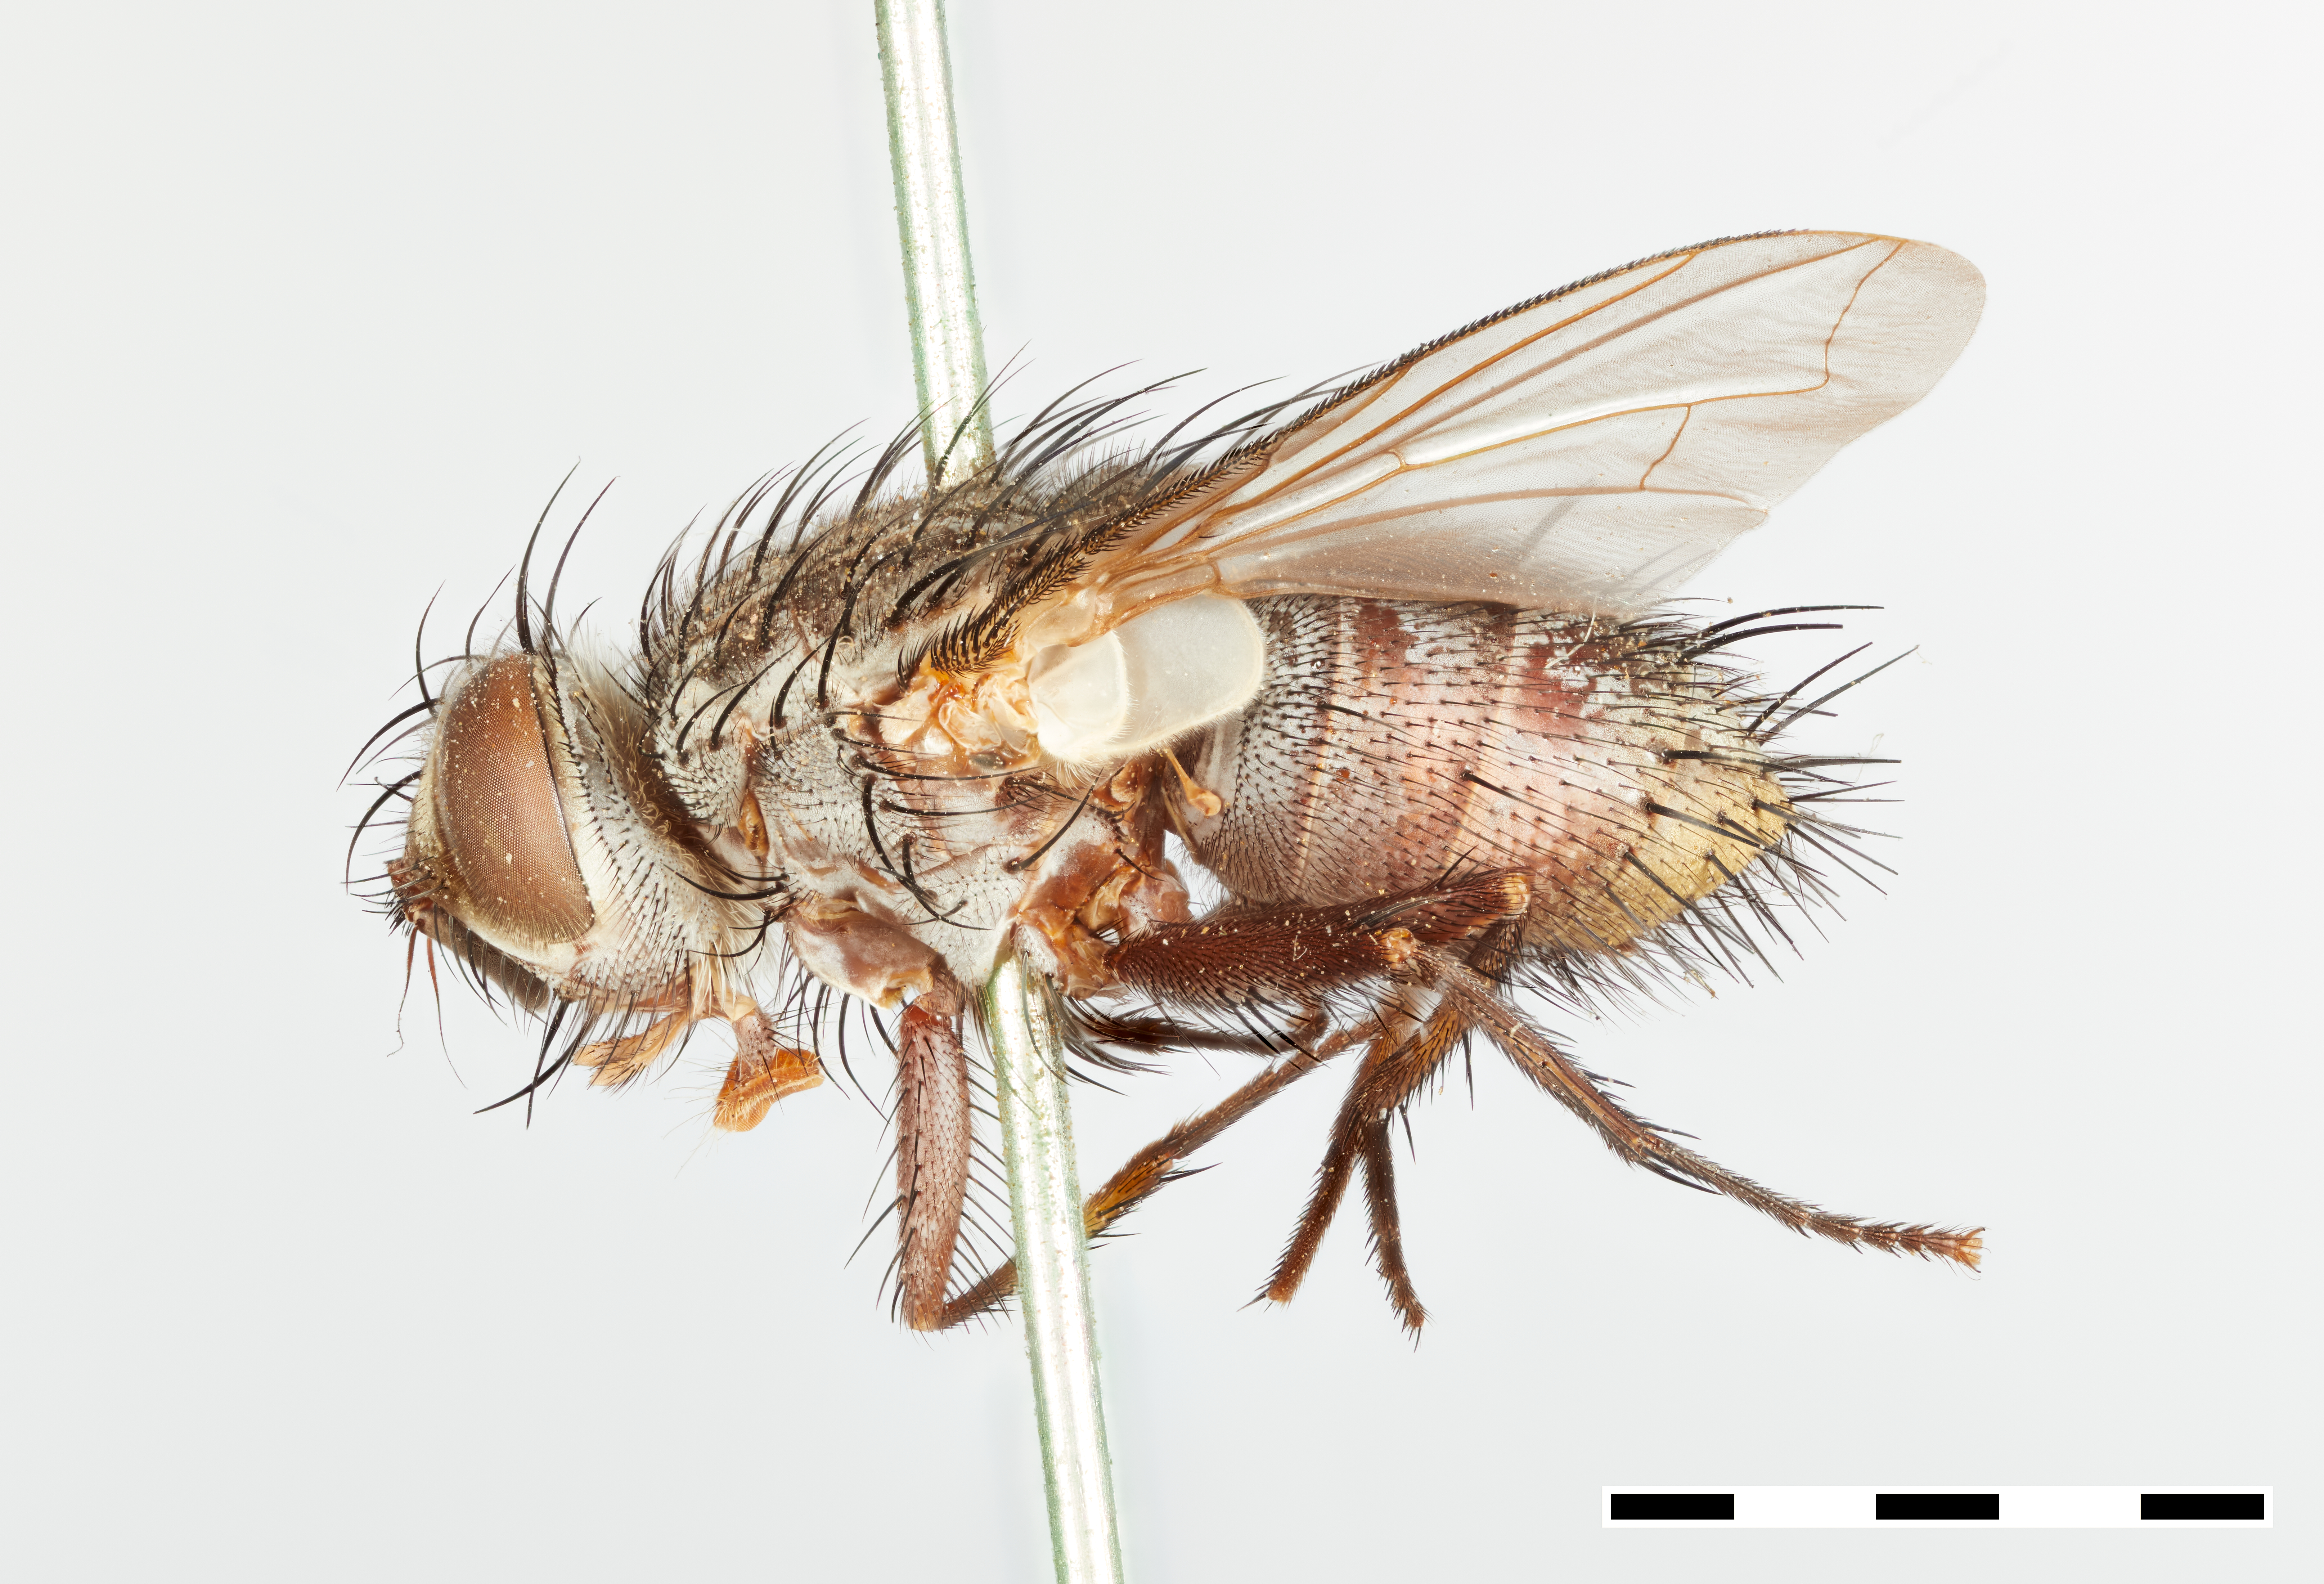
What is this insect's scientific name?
Phorocera leucaniae
